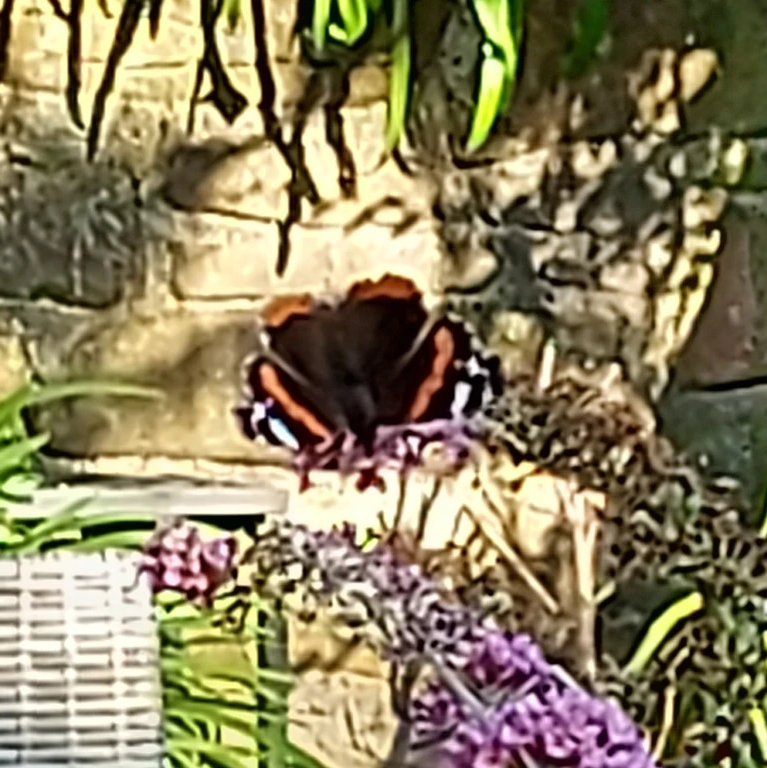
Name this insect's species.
Vanessa atalanta
